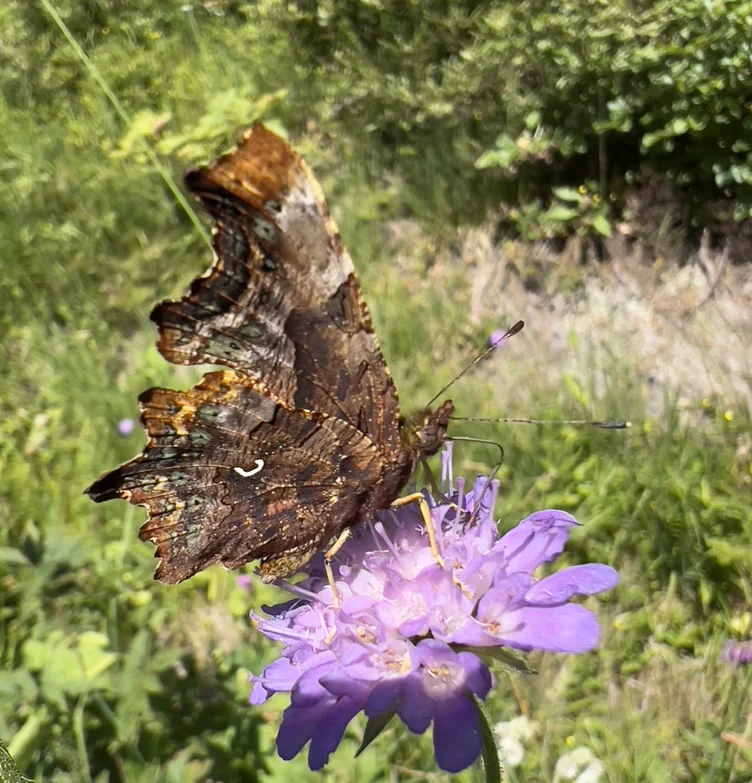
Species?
Polygonia c-album
